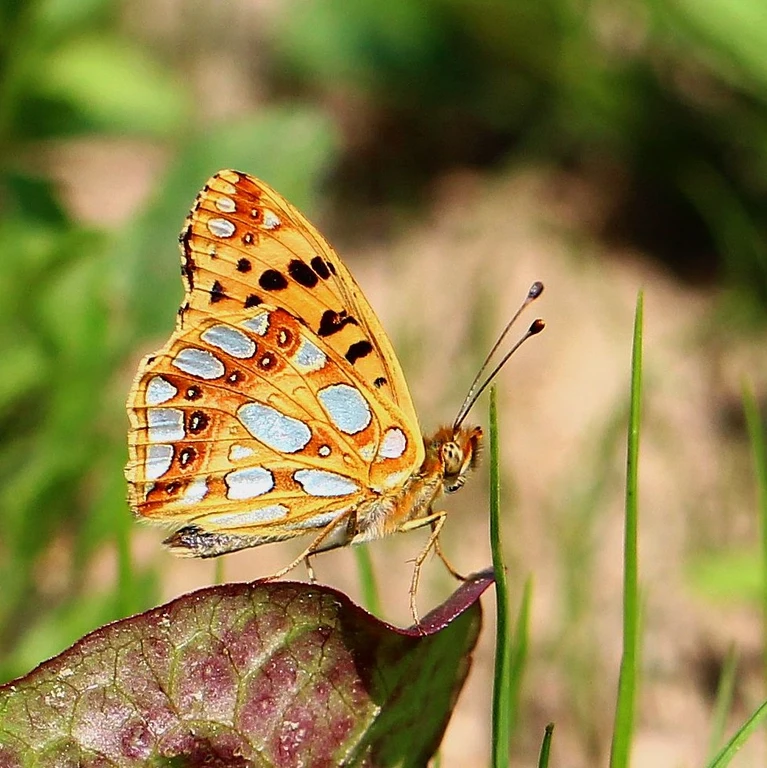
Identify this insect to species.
Issoria lathonia
